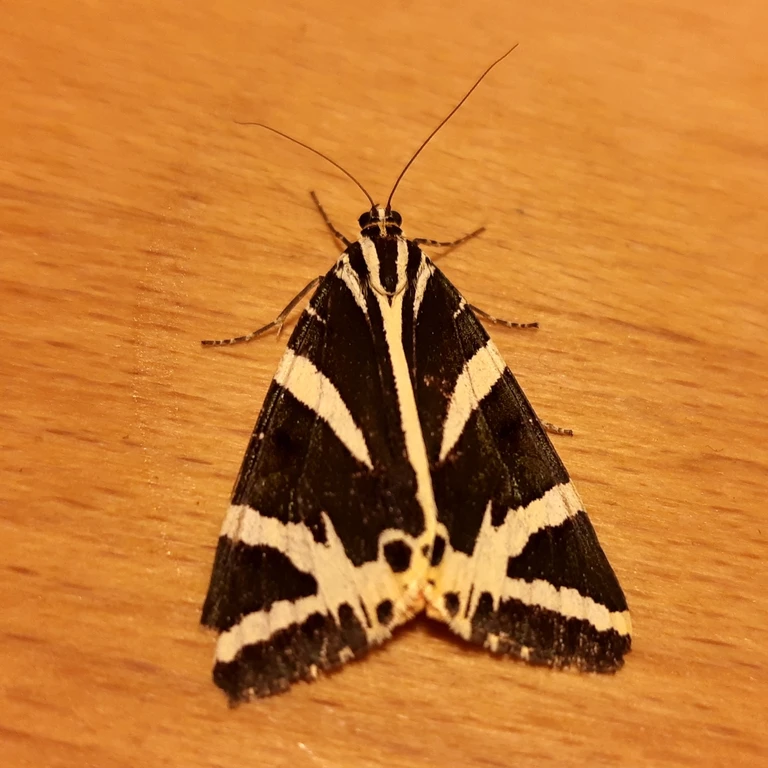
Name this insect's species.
Euplagia quadripunctaria
